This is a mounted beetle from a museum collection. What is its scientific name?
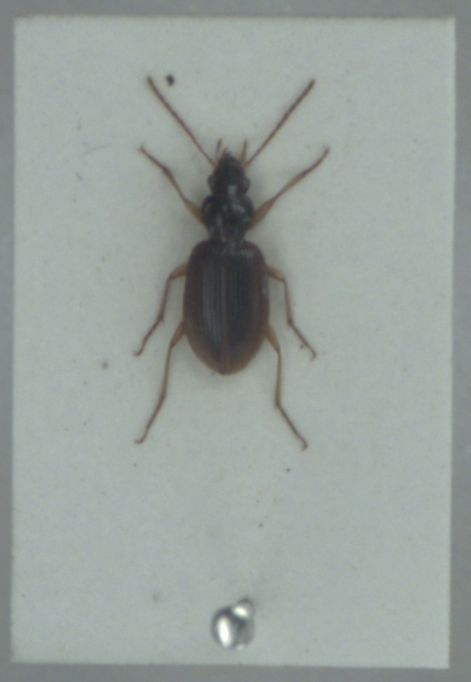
Paranchus albipes
